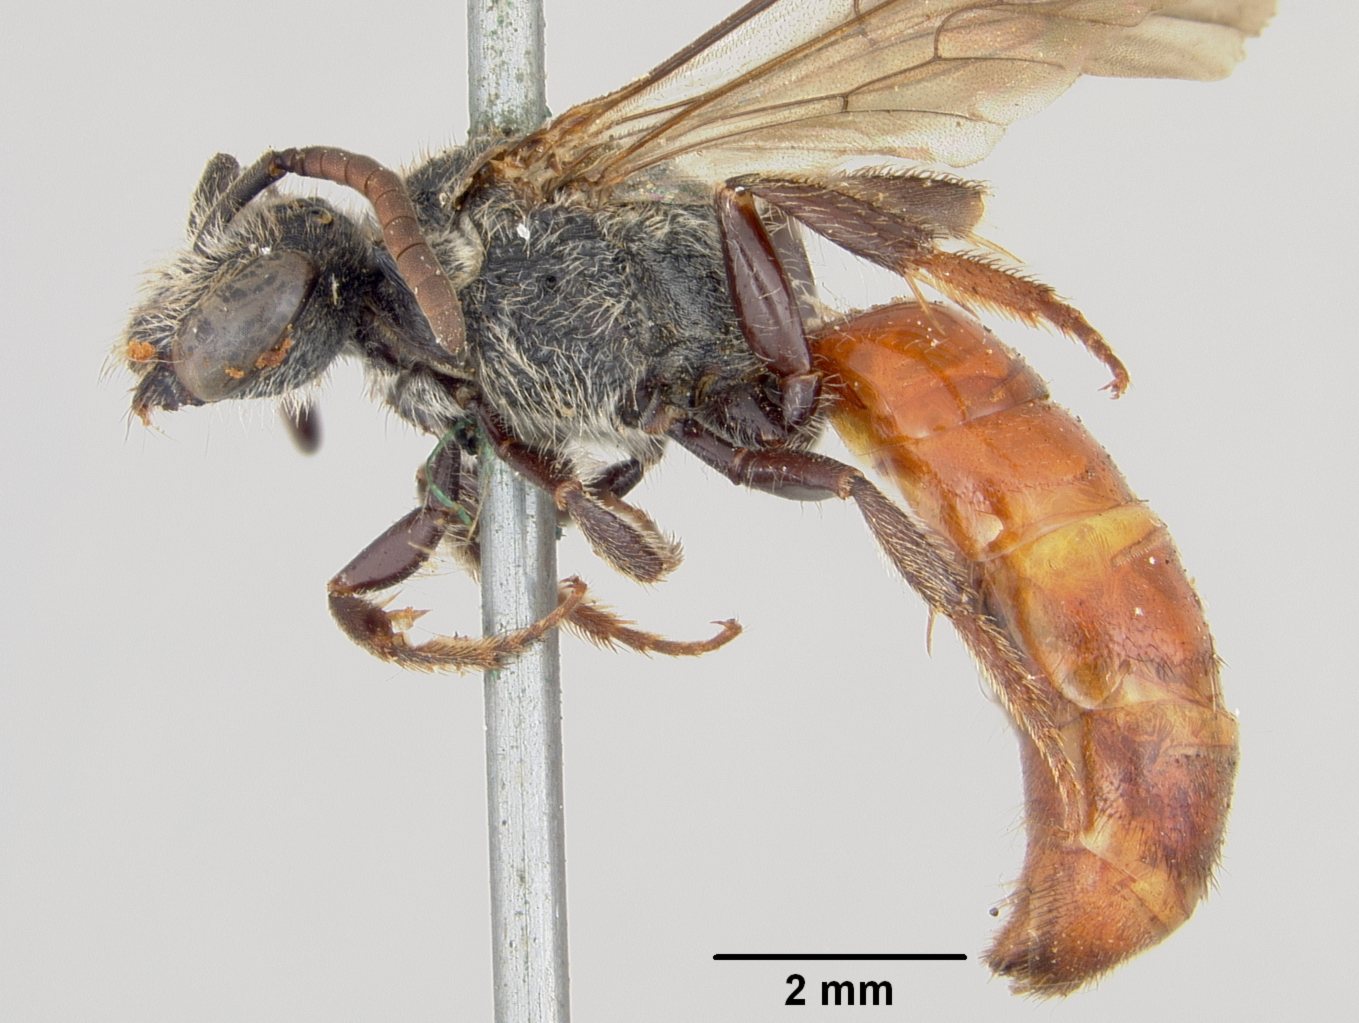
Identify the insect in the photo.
Sphecodes kincaidii
